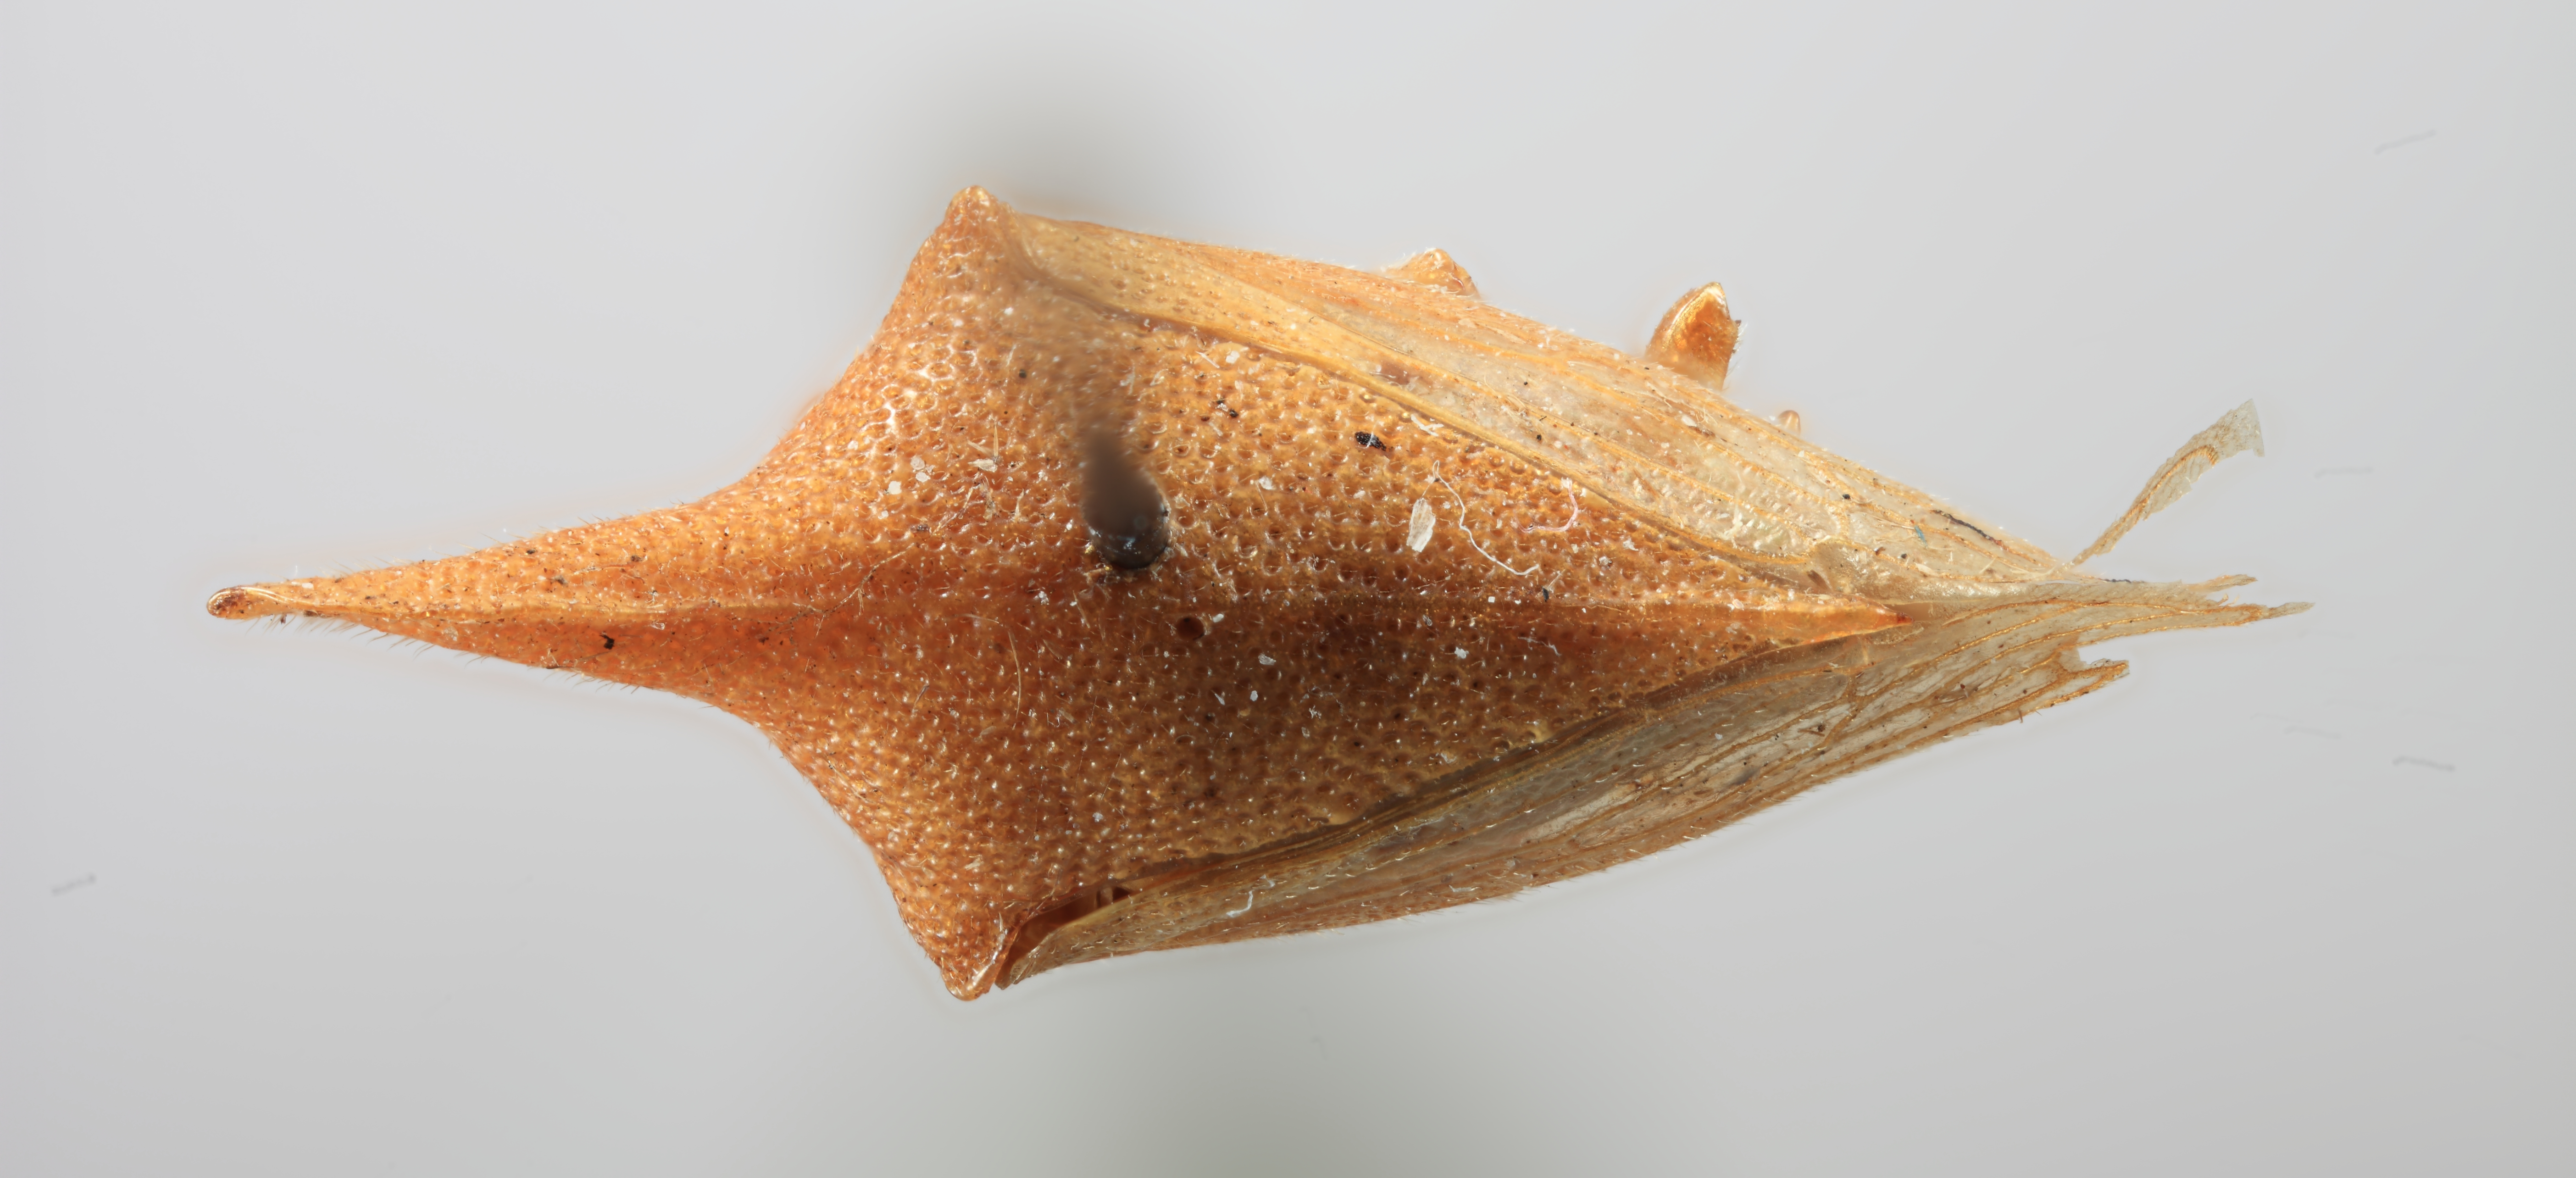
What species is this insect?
Sakakibarelia elongata
